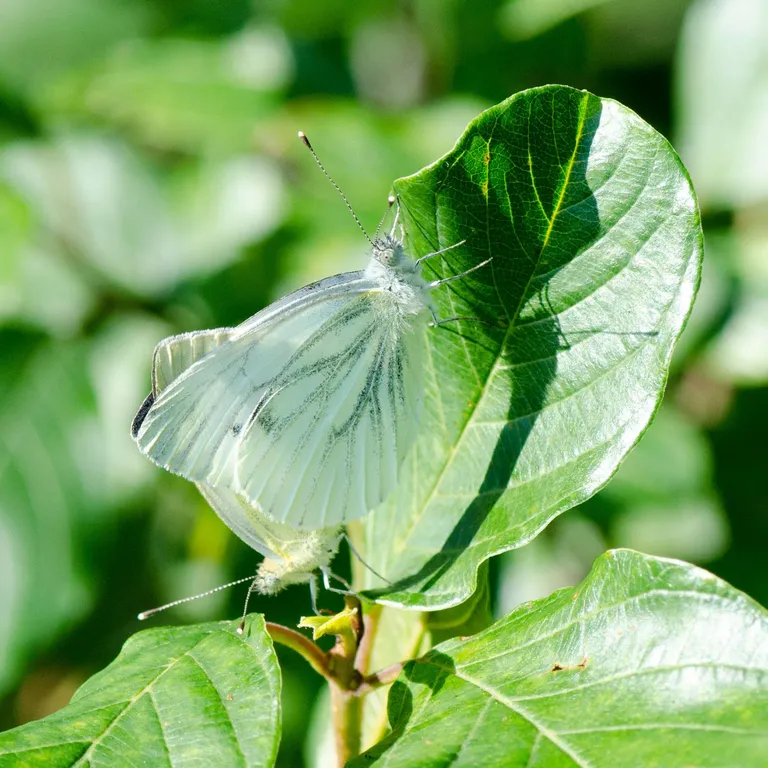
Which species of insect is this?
Pieris napi
